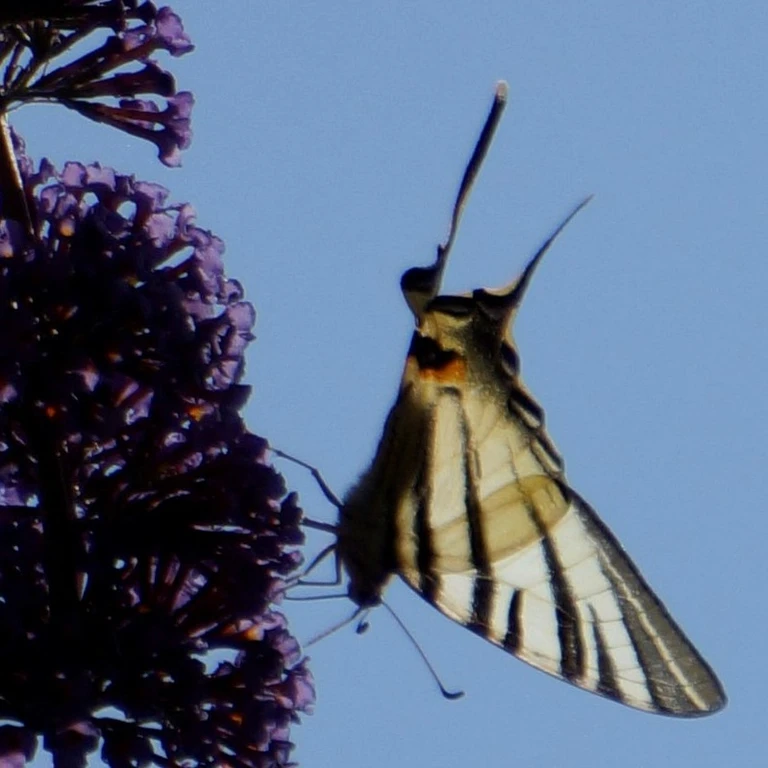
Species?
Iphiclides podalirius
